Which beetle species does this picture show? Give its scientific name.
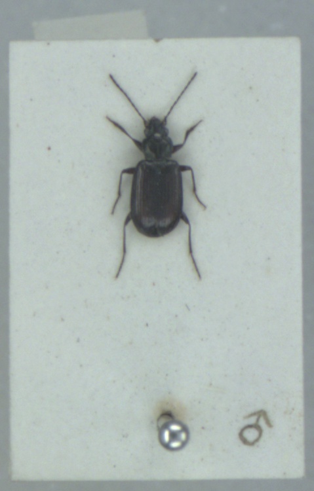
Bembidion prasinum
